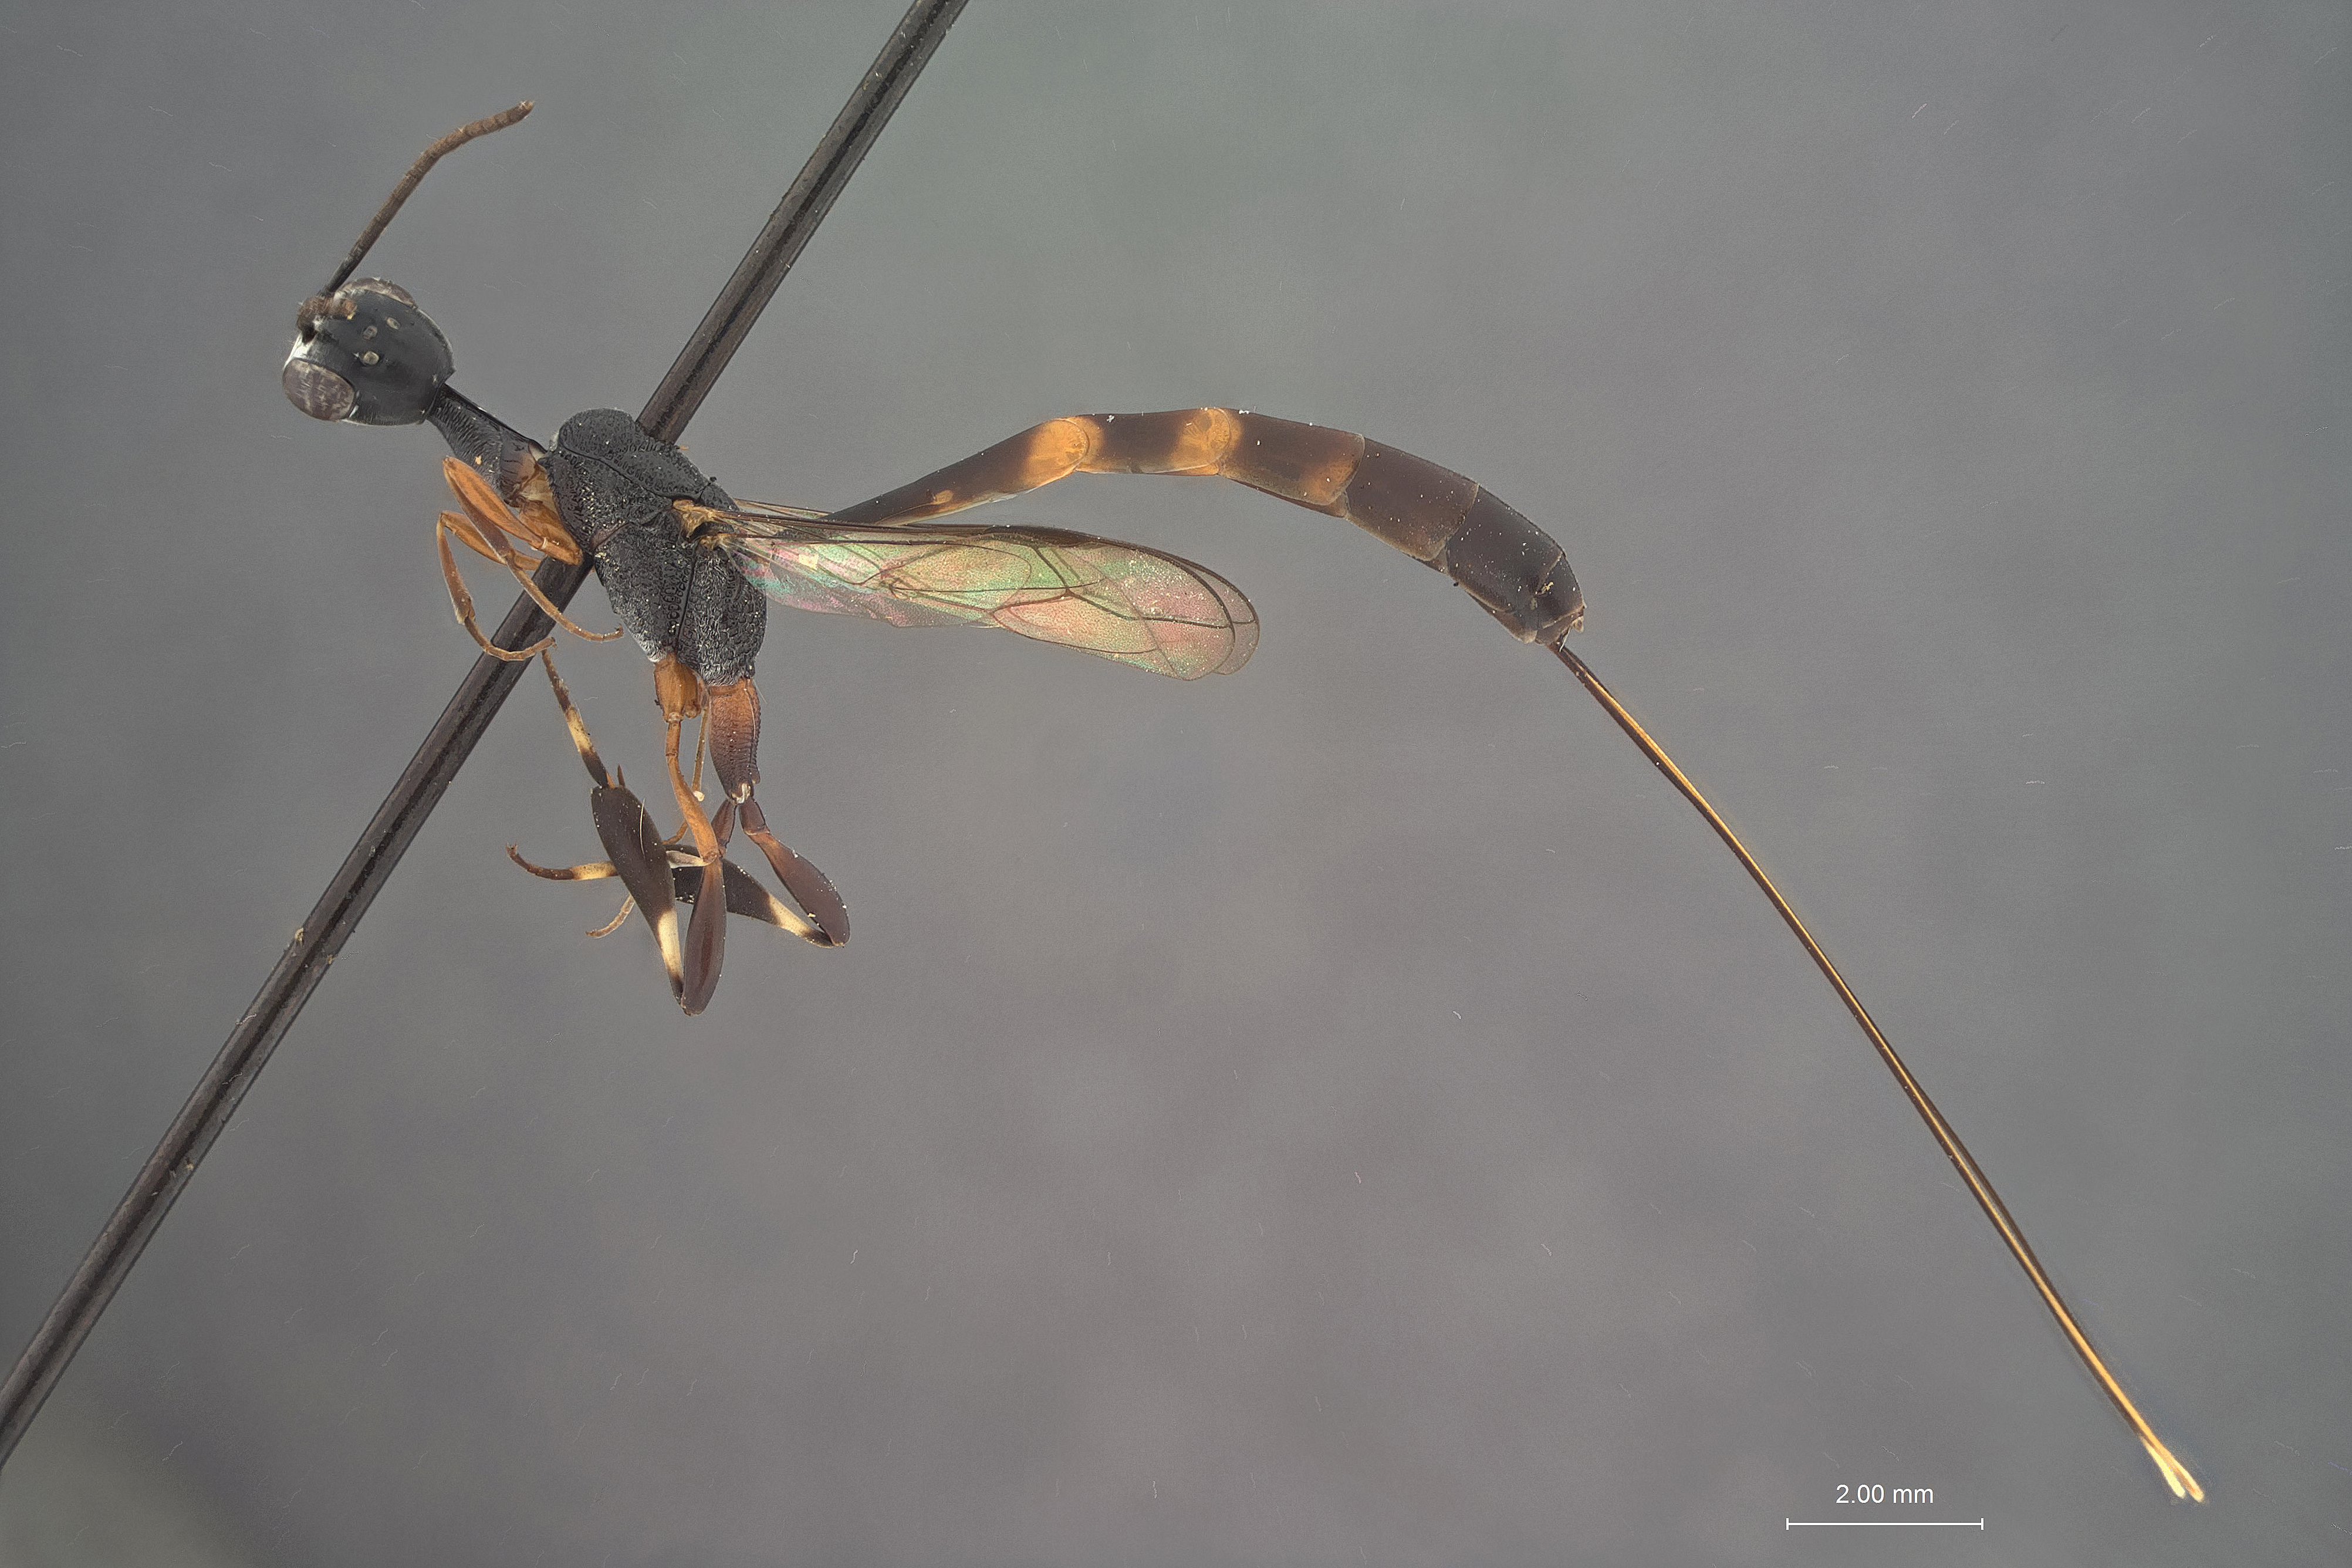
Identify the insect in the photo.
Rhydinofoenus floridanus
